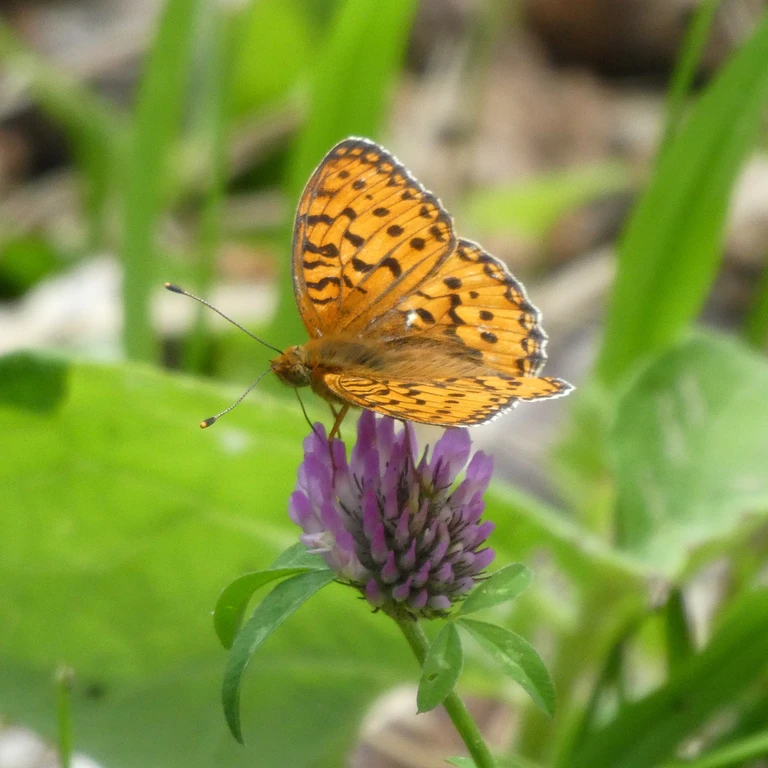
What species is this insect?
Speyeria aglaja
